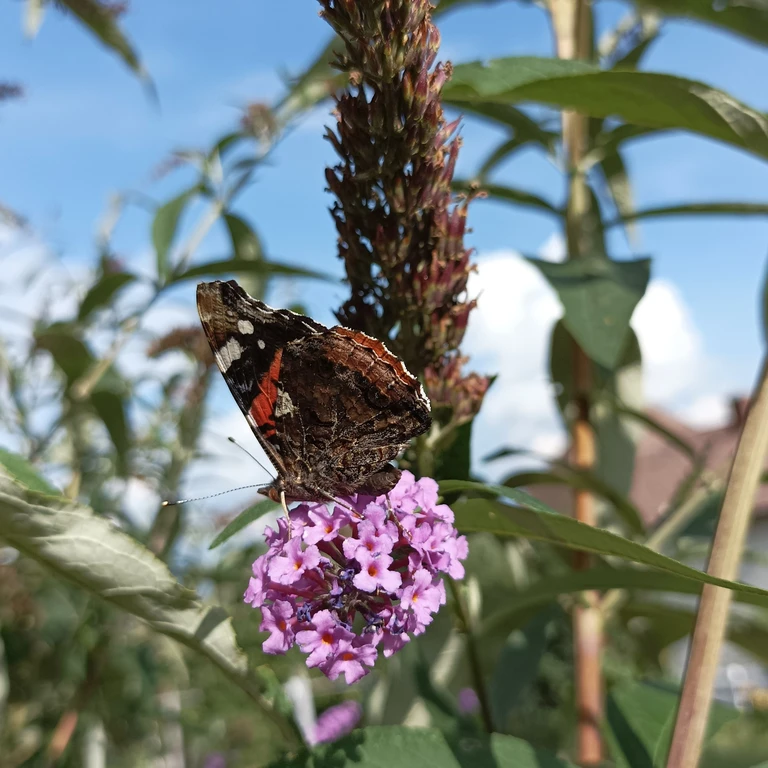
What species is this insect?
Vanessa atalanta
